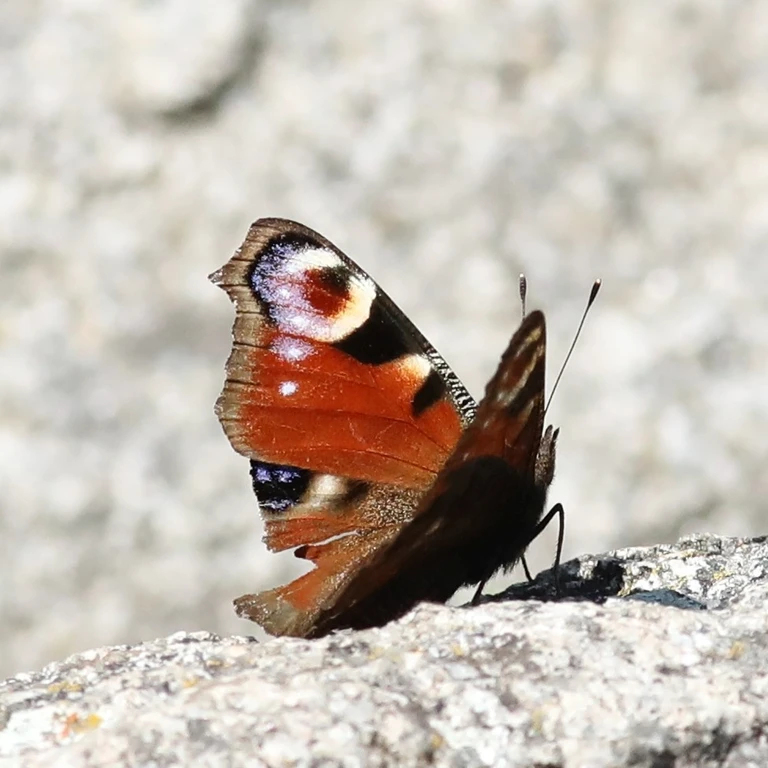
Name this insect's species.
Aglais io
